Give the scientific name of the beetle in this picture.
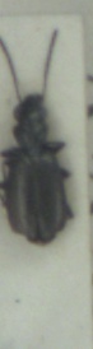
Syntomus foveatus
